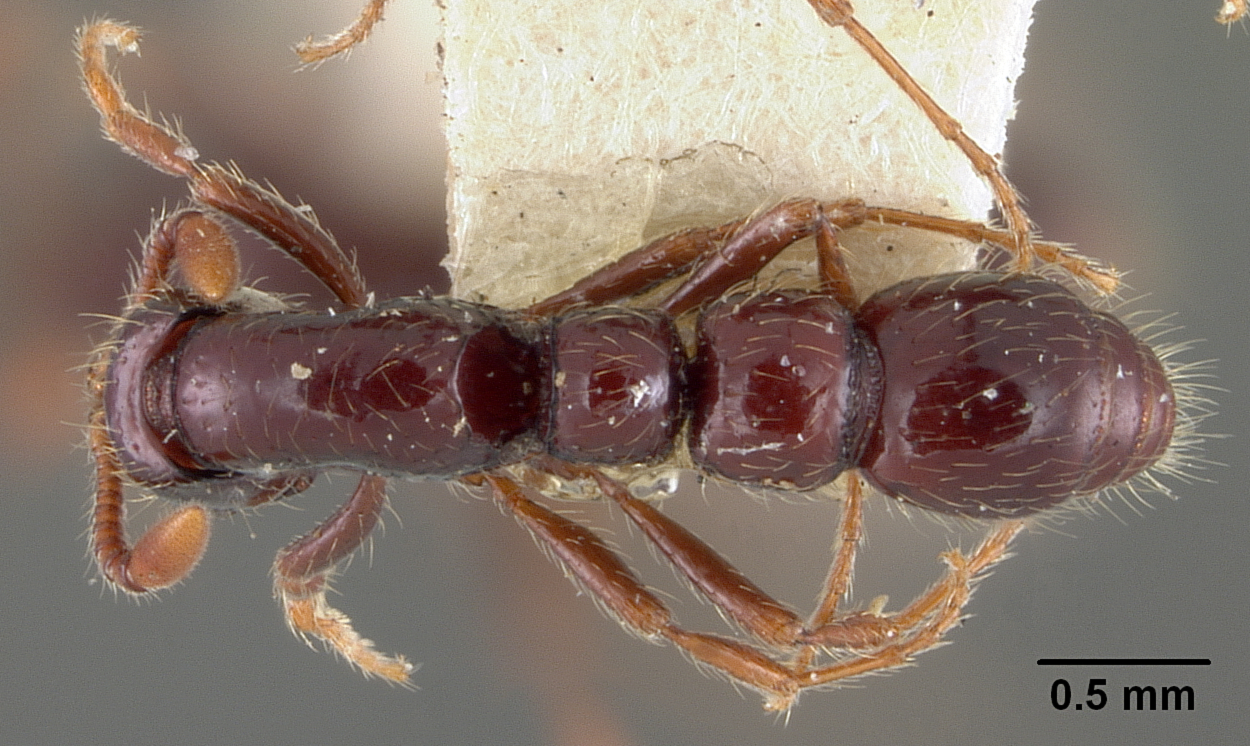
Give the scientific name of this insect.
Cerapachys terricola
